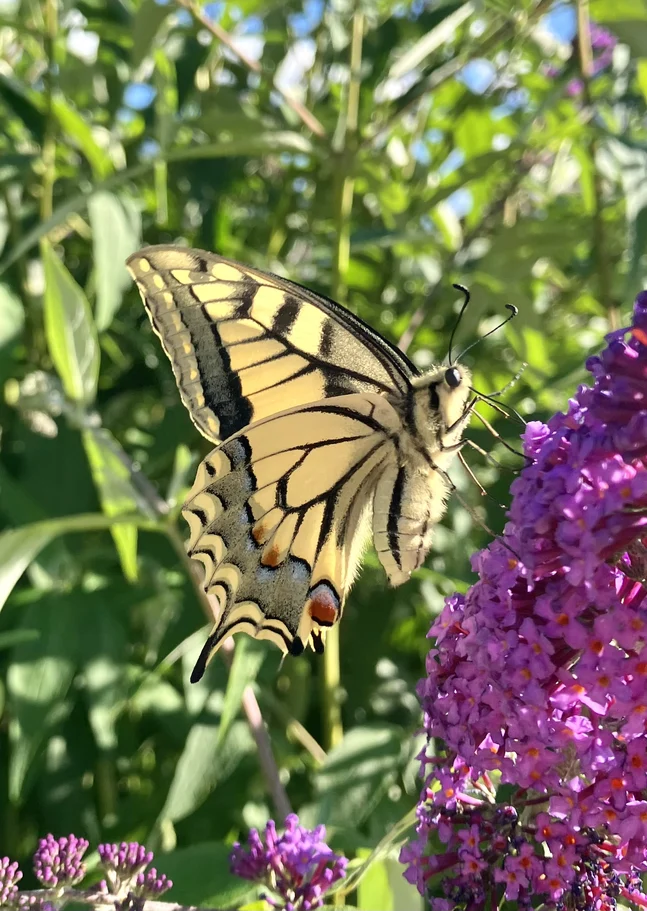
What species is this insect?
Papilio machaon
